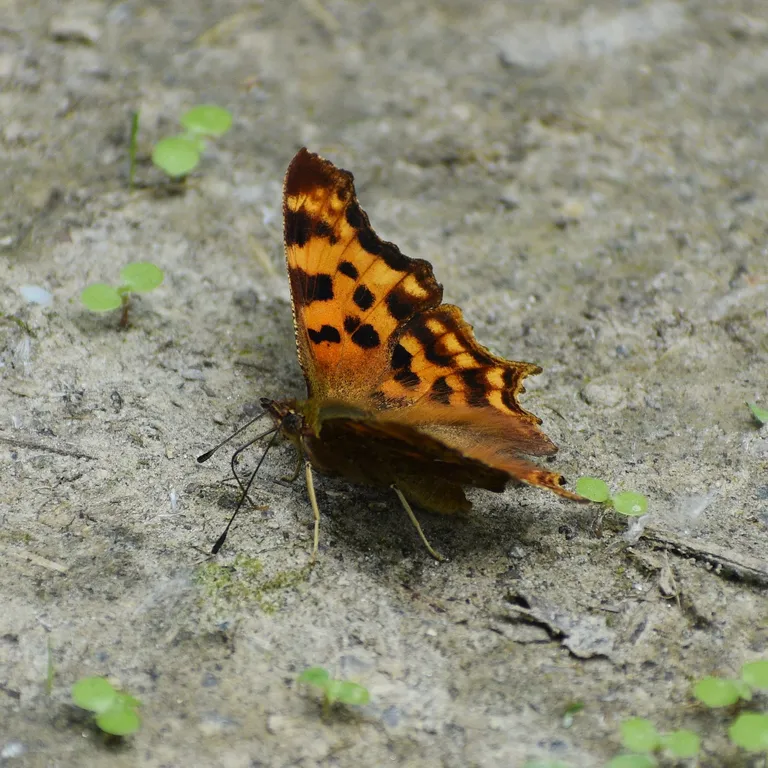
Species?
Polygonia c-album
